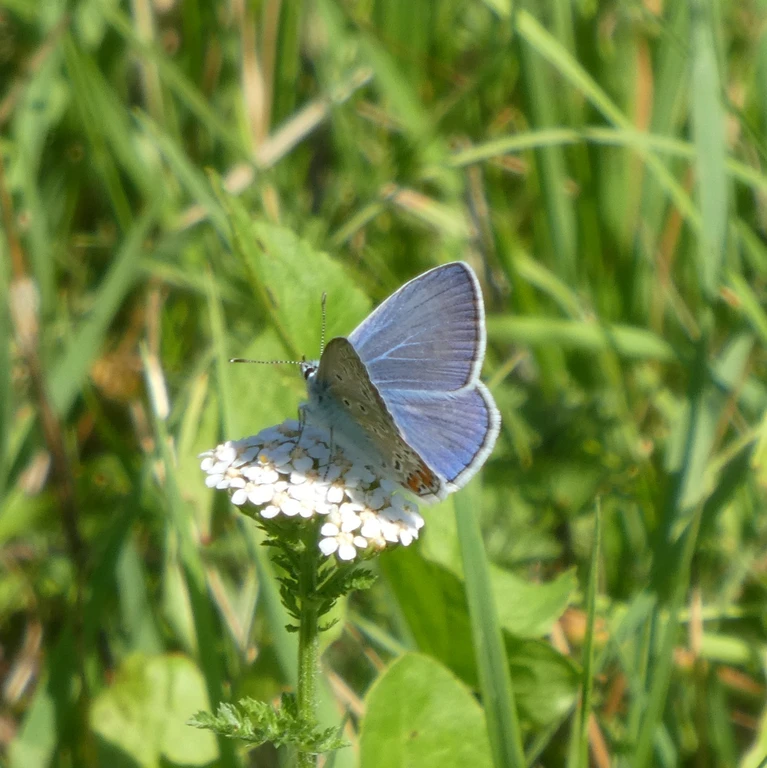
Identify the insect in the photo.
Polyommatus icarus
